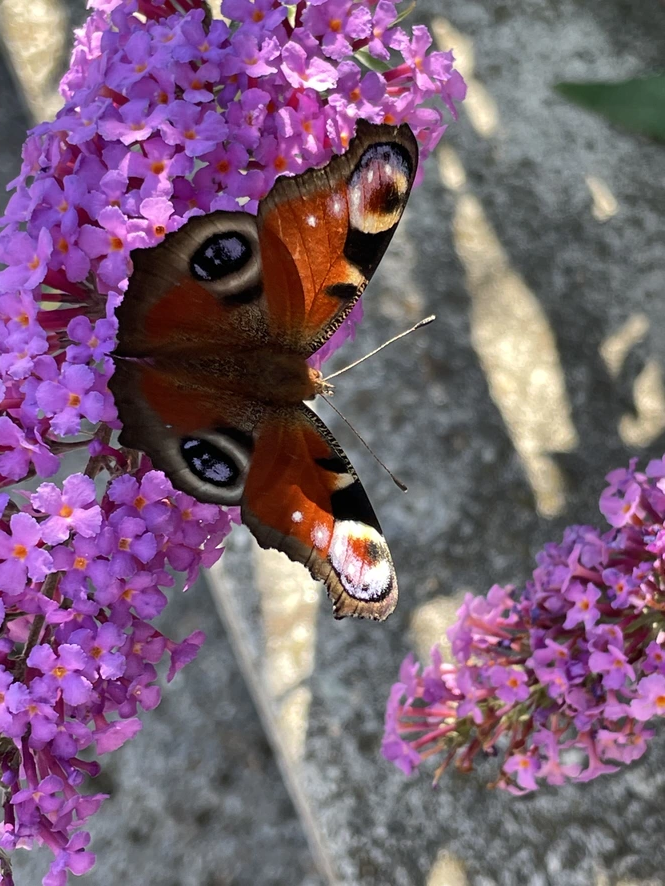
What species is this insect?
Aglais io
